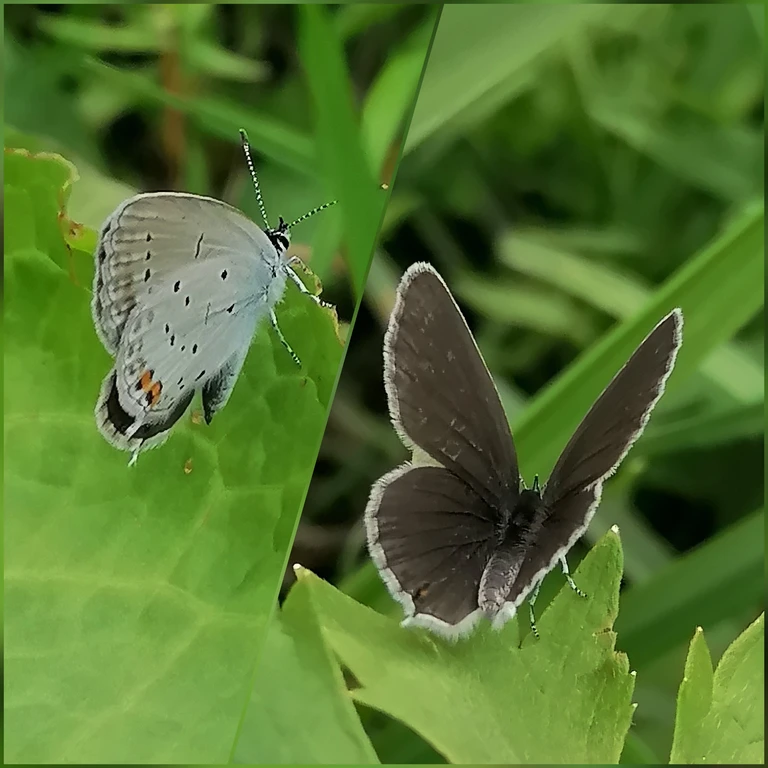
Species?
Cupido argiades (also Elkalyce argiades)
